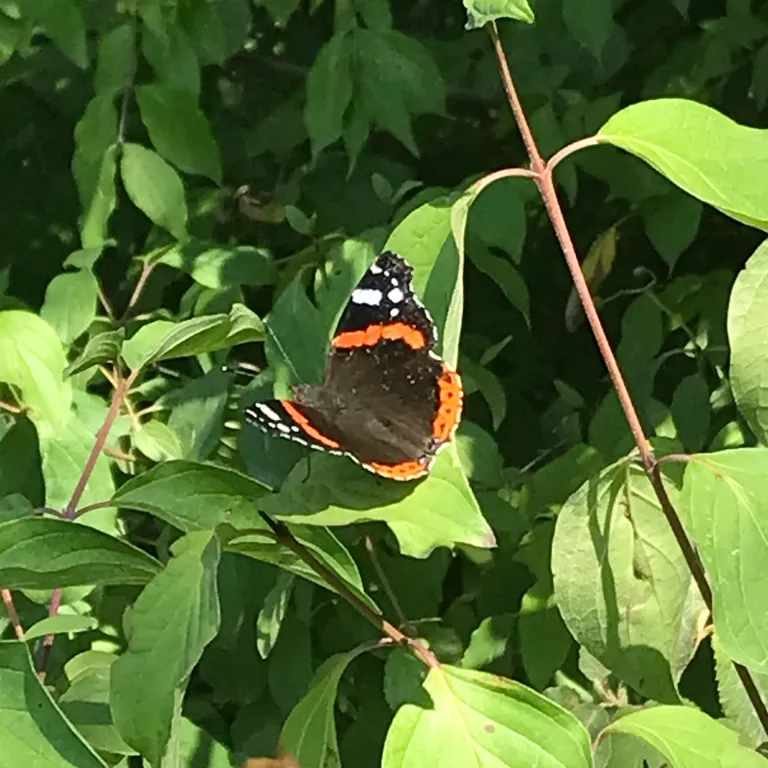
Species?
Vanessa atalanta
